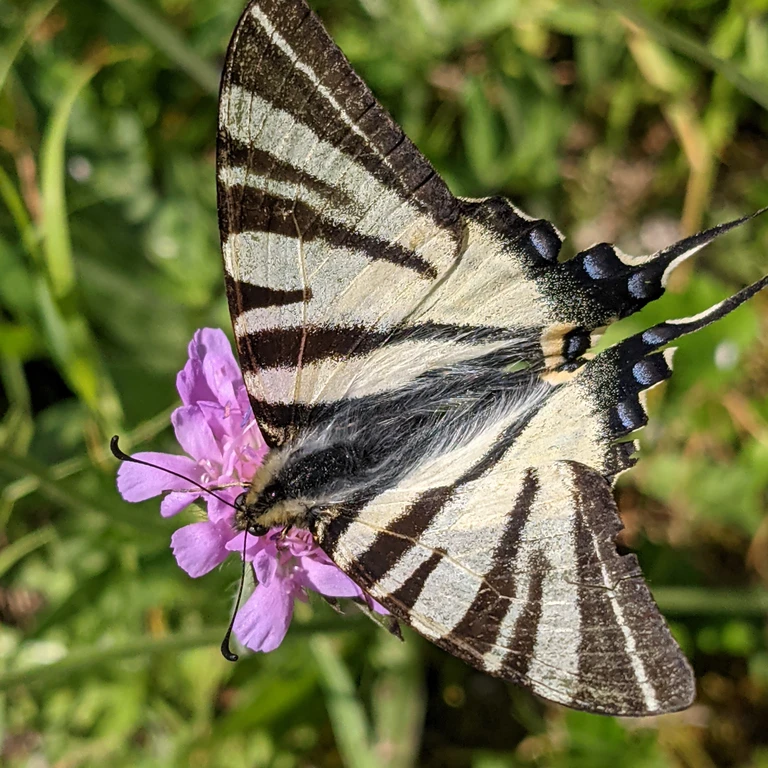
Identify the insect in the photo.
Iphiclides podalirius
